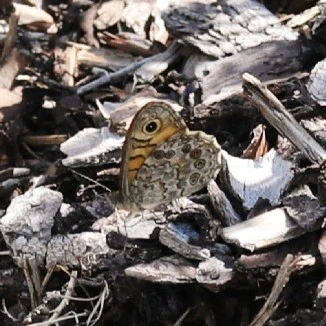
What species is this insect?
Lasiommata megera (also Pararge megera)
